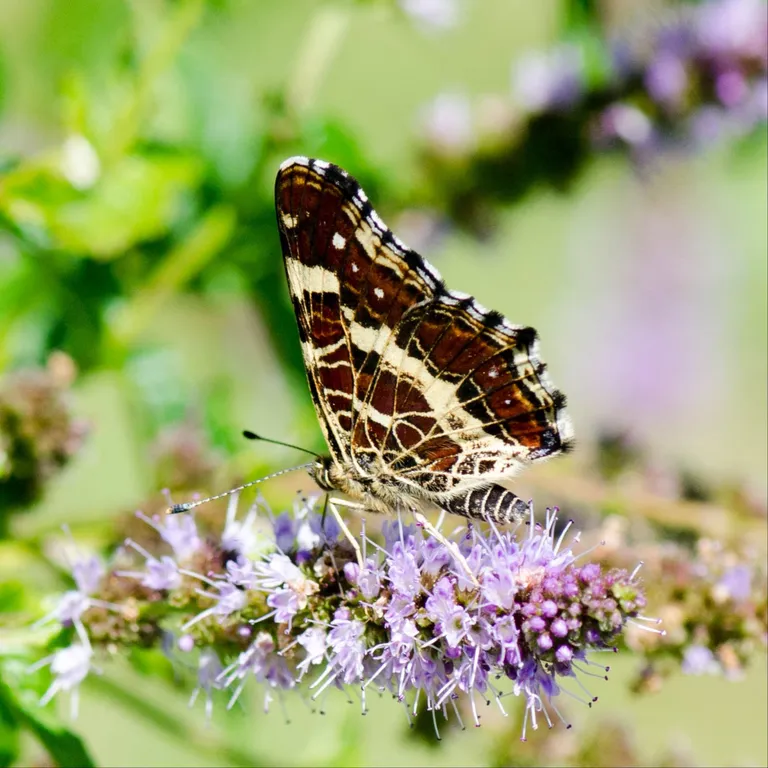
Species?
Araschnia levana
